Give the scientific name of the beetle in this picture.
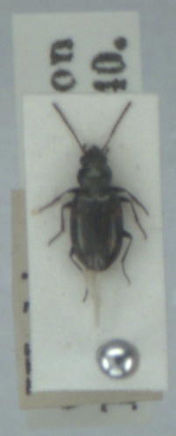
Bembidion obliquum
